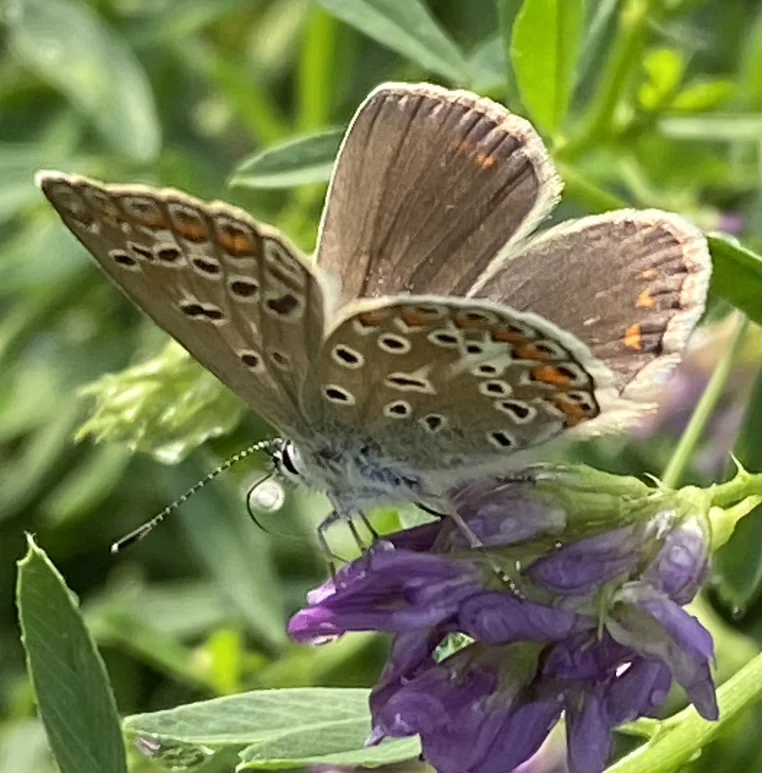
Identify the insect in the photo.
Polyommatus icarus
